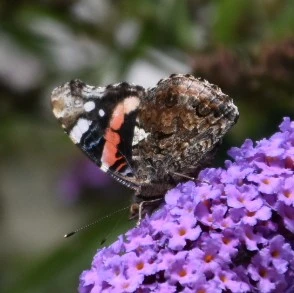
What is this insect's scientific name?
Vanessa atalanta
